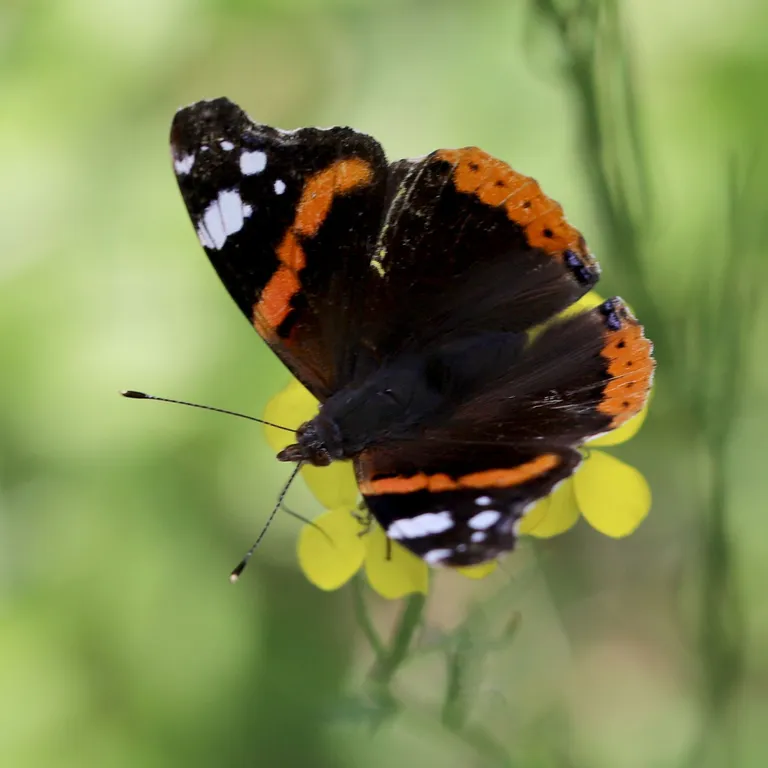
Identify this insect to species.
Vanessa atalanta
